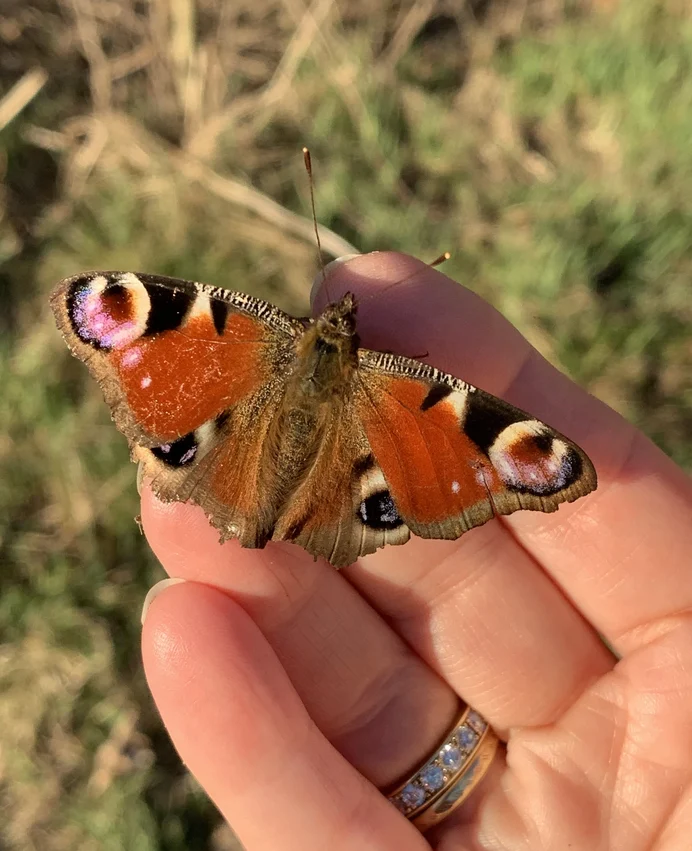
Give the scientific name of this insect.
Aglais io
